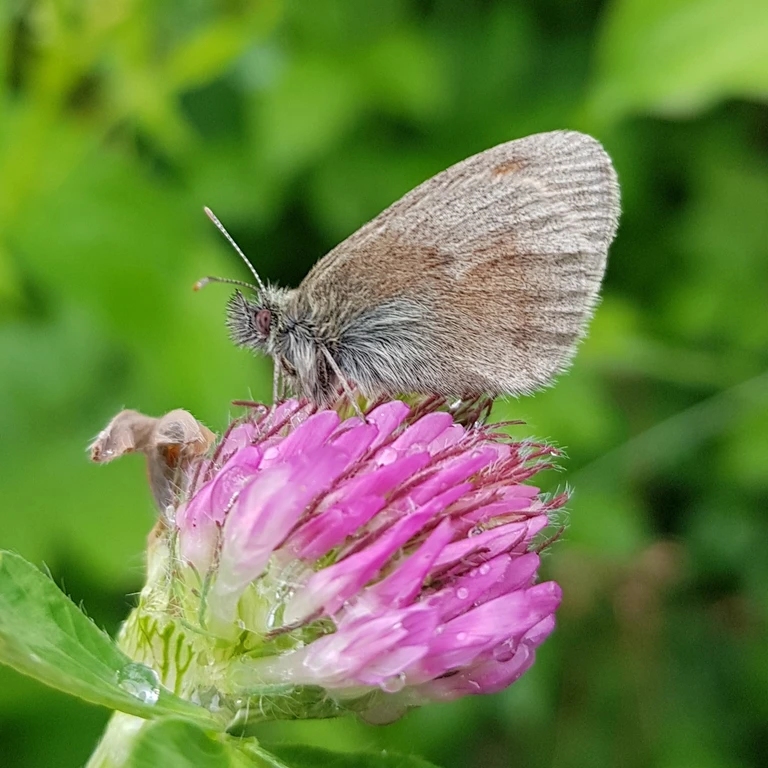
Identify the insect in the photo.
Coenonympha pamphilus
